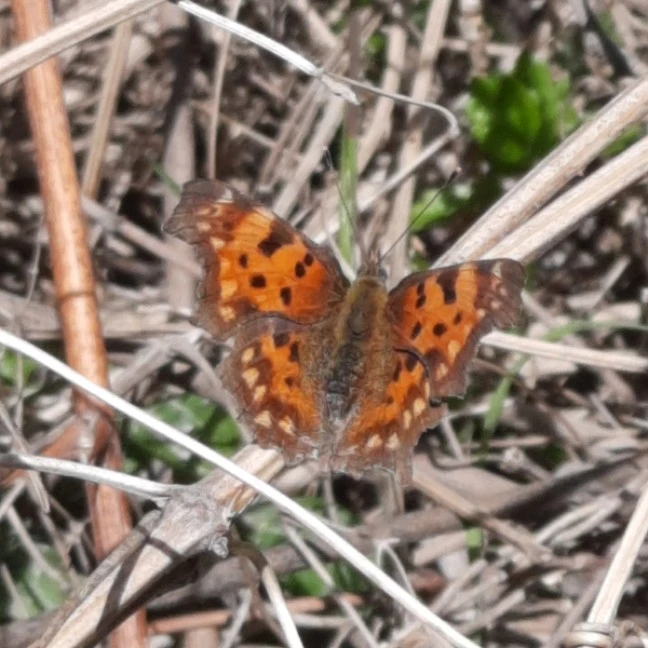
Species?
Polygonia c-album
